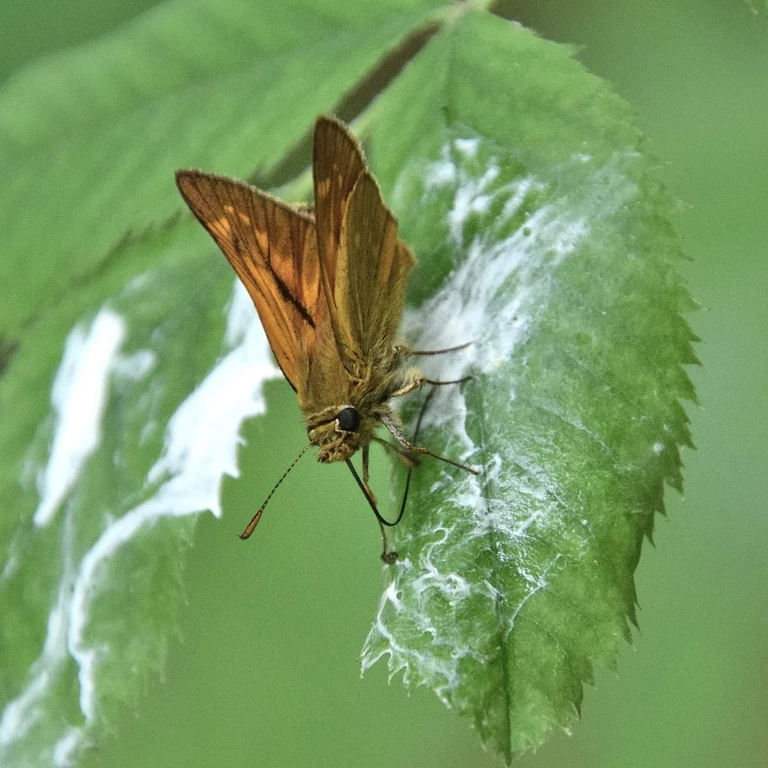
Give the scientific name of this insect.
Ochlodes sylvanus (also Ochlodes venata)
